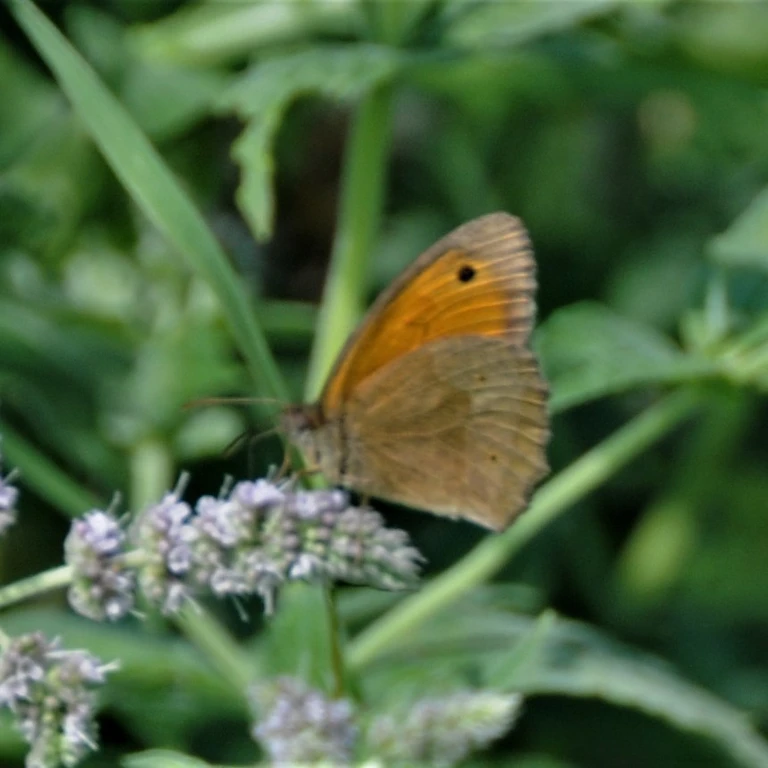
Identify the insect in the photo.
Maniola jurtina
